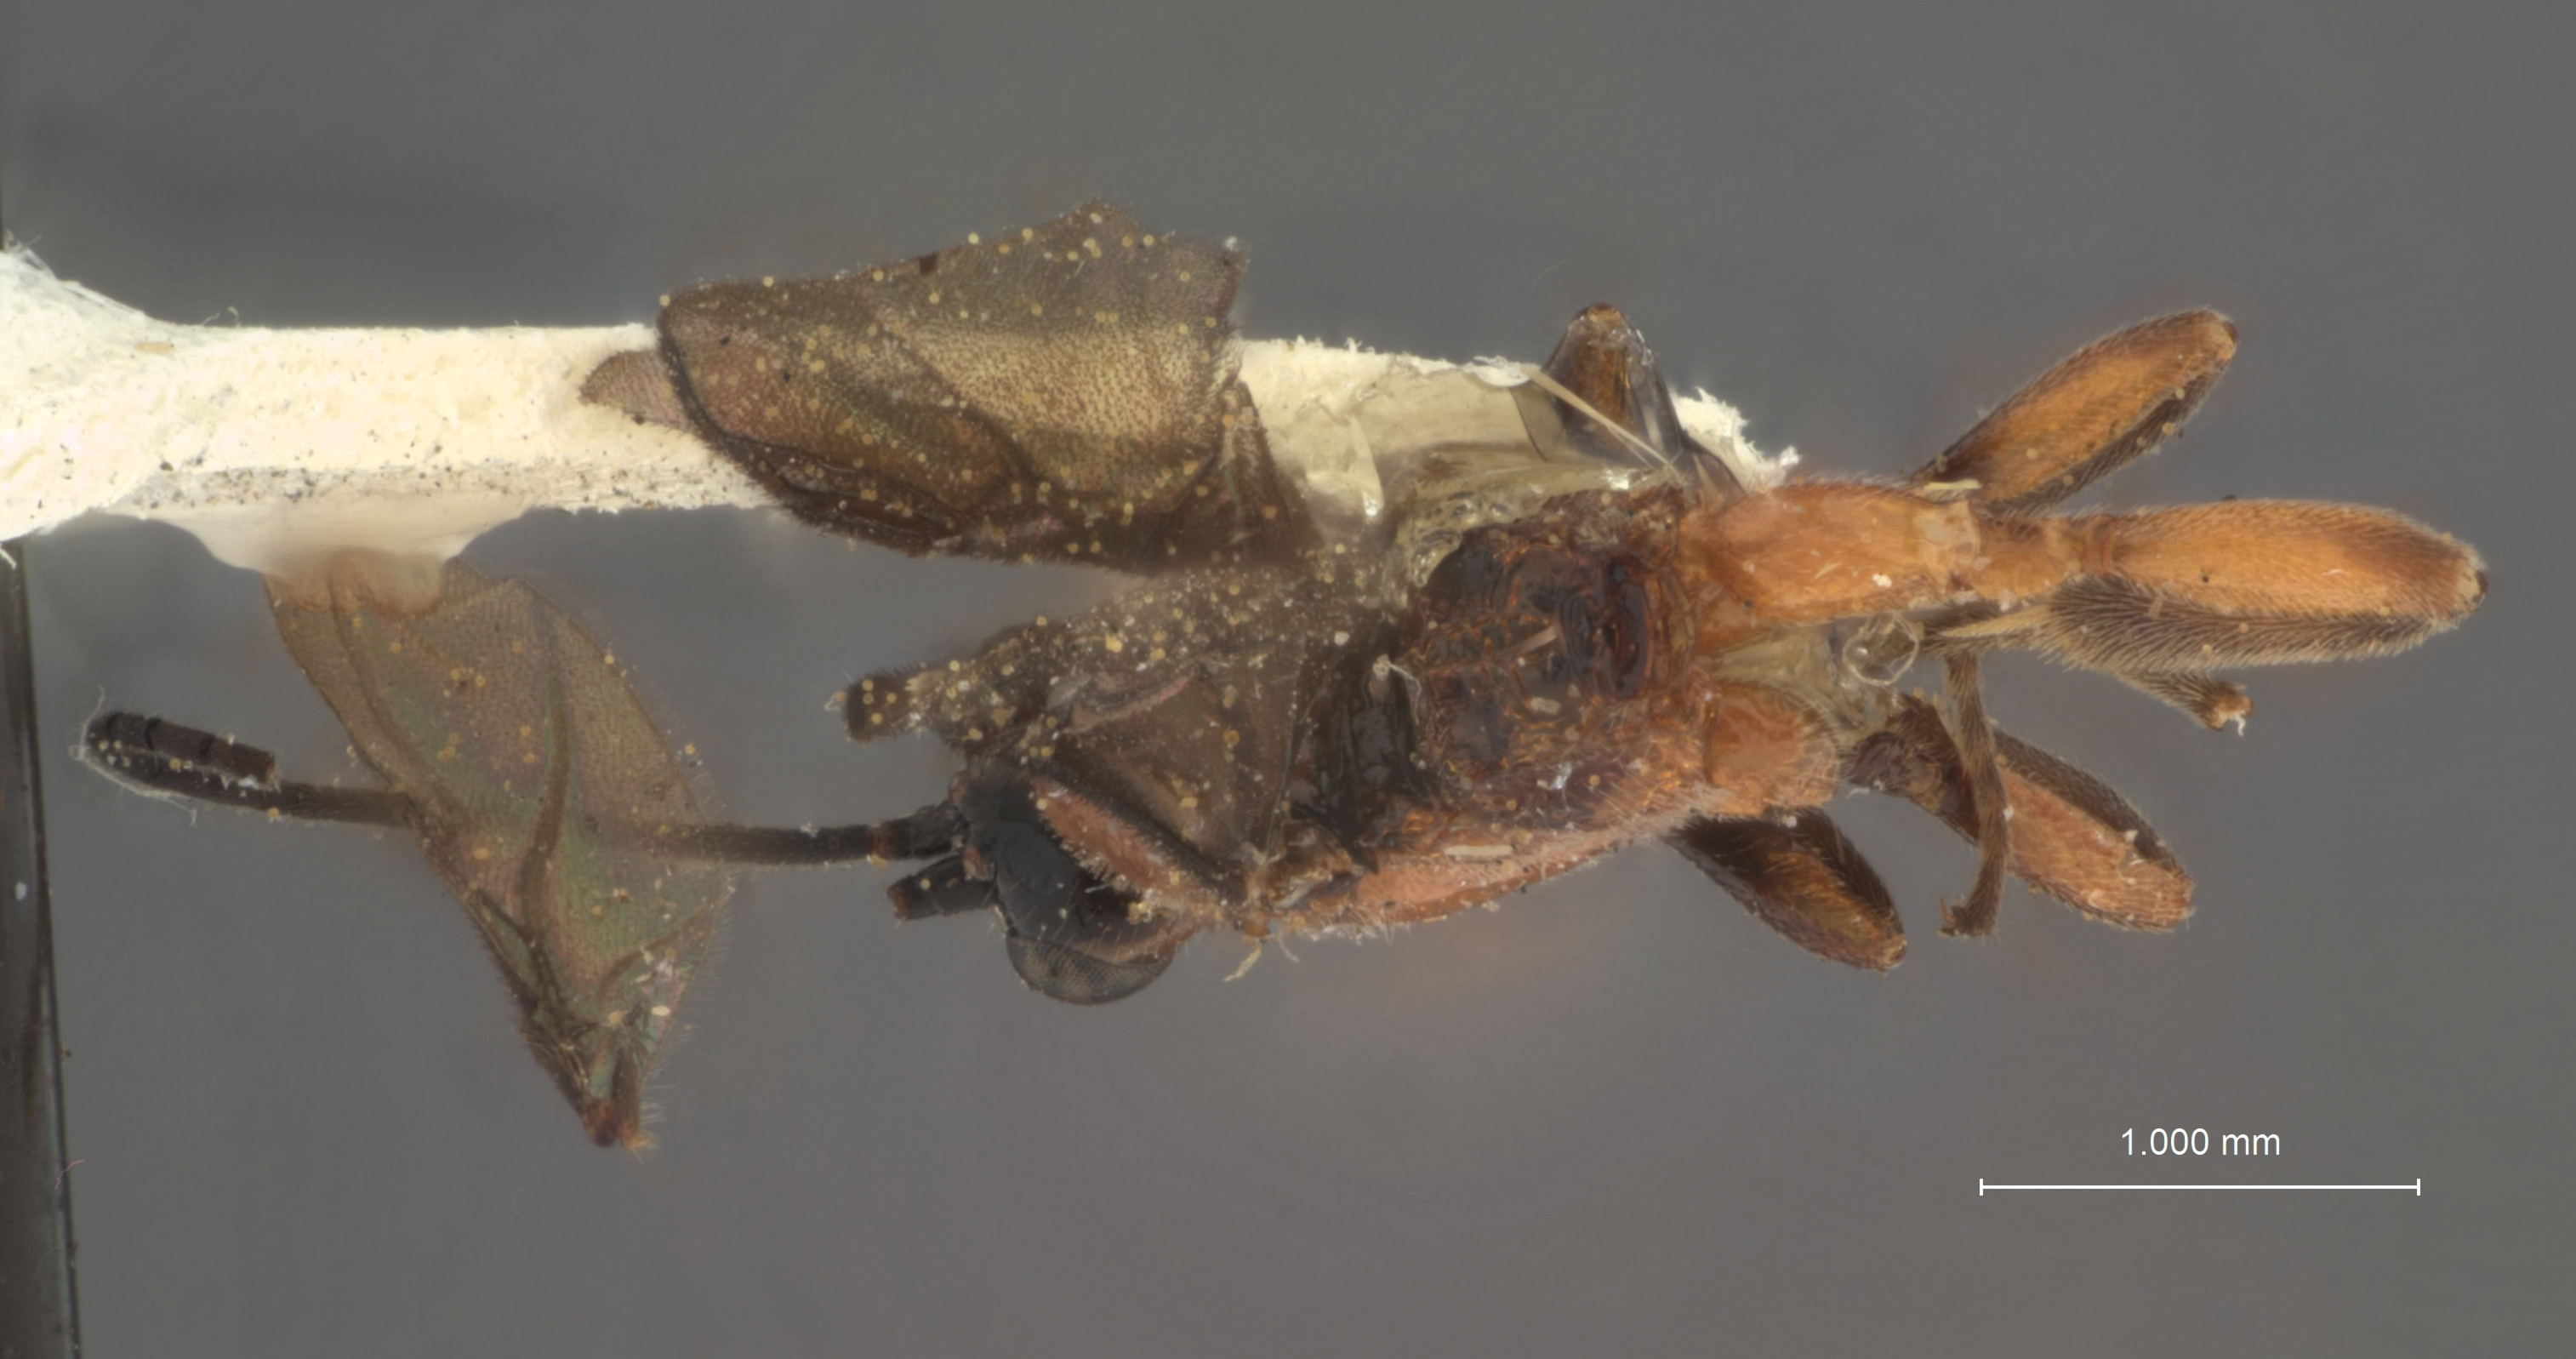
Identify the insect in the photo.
Bracon brandfordensis
